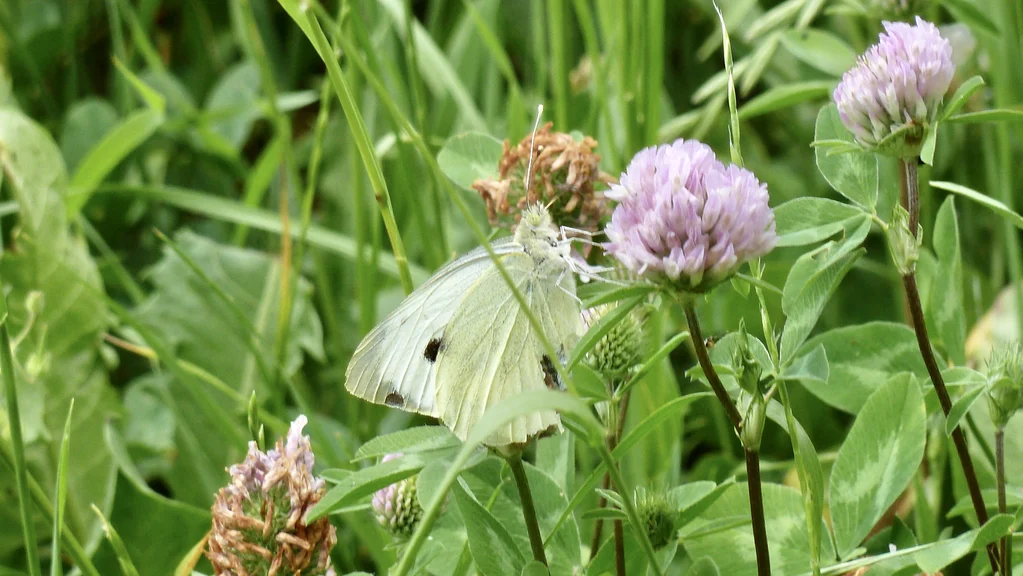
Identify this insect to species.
Pieris brassicae
